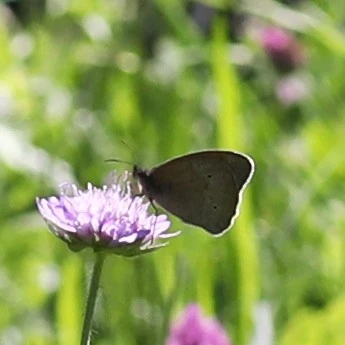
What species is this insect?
Maniola jurtina
